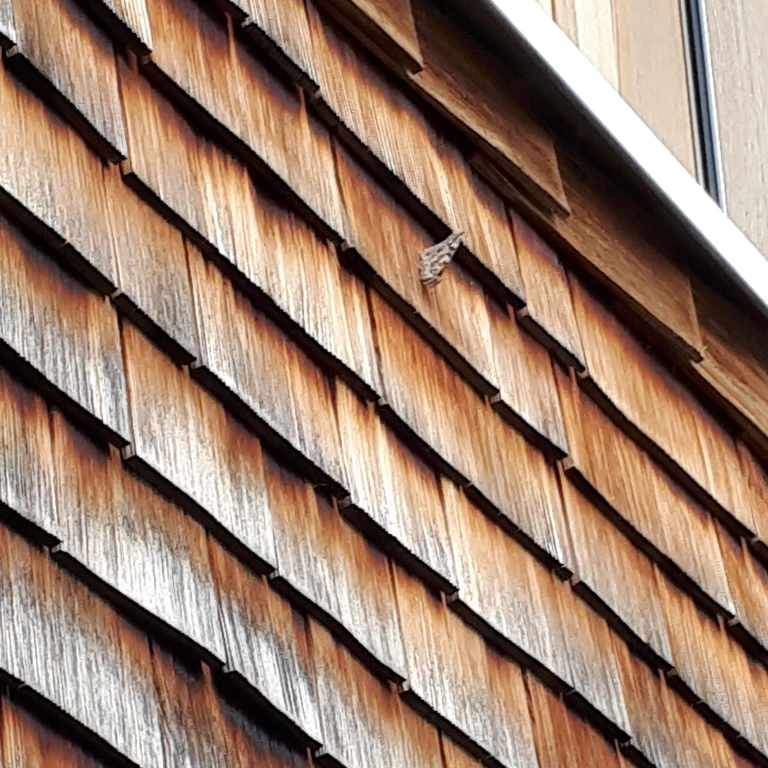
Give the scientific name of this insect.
Vanessa cardui
